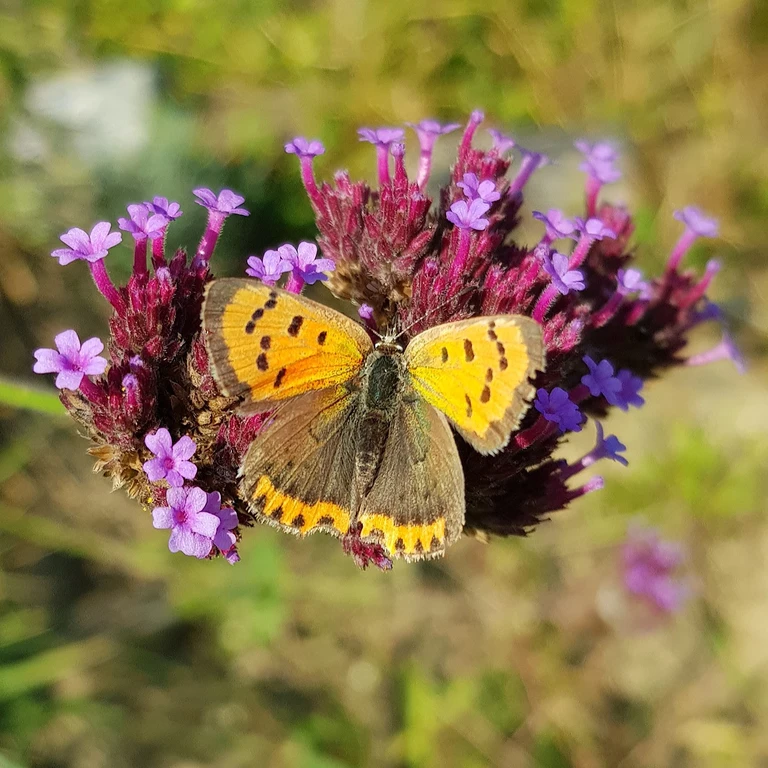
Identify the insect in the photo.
Lycaena phlaeas
